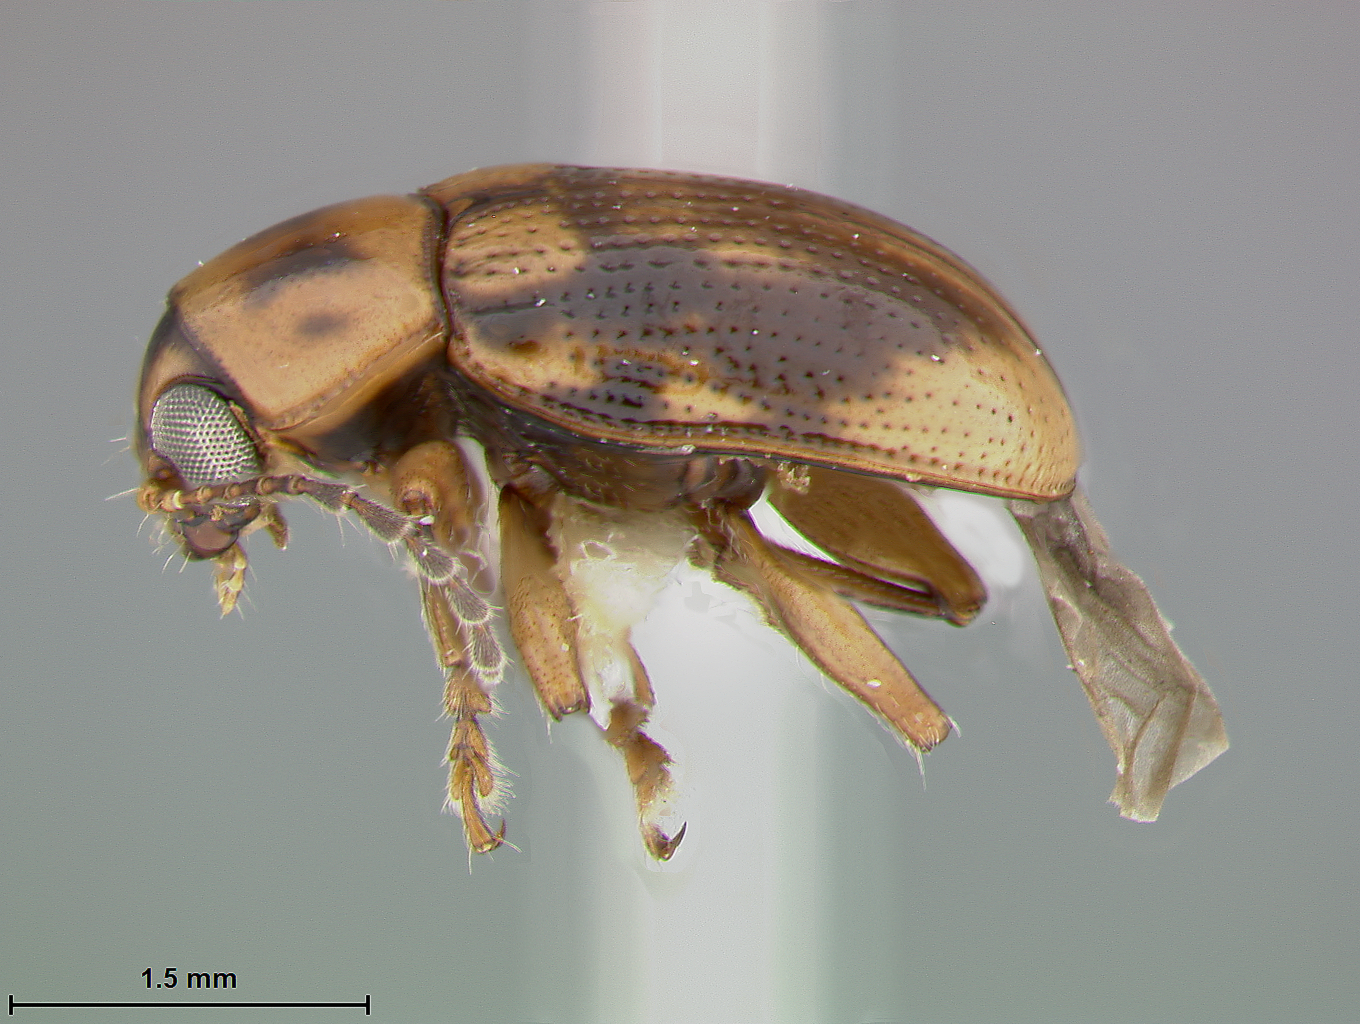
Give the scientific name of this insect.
Metachroma rhizophorae
